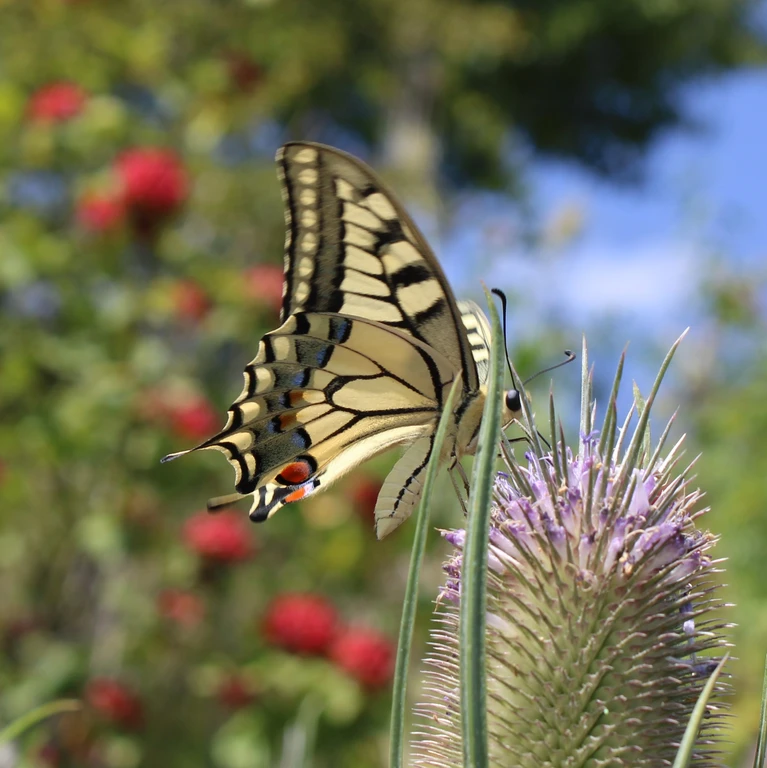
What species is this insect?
Papilio machaon
